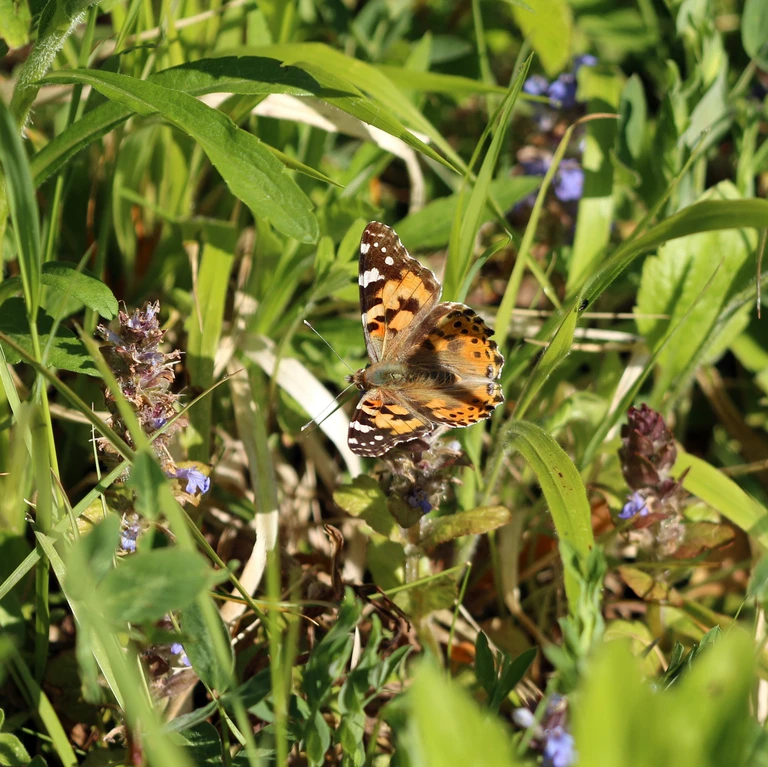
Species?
Vanessa cardui
